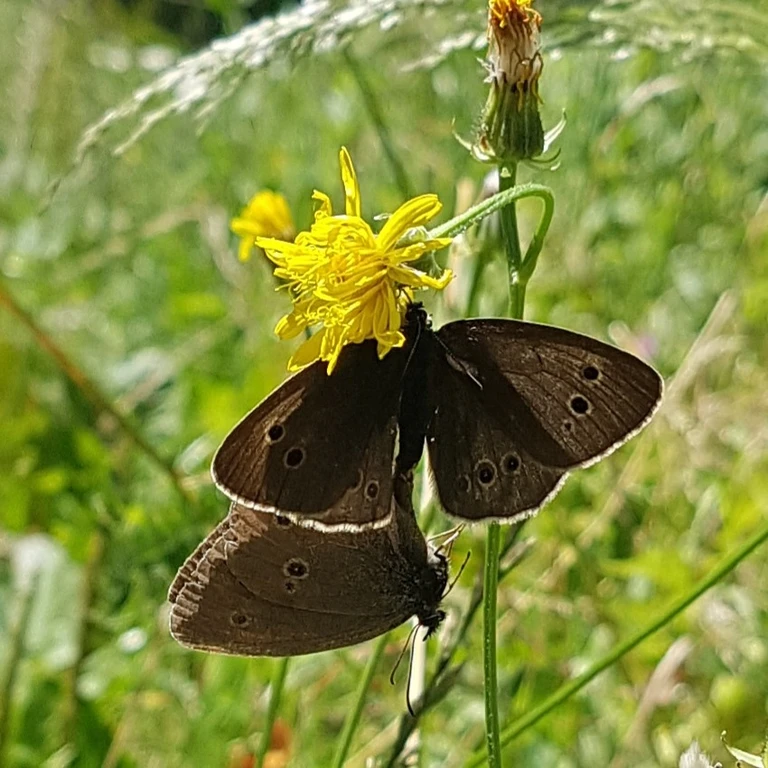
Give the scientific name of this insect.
Aphantopus hyperantus
